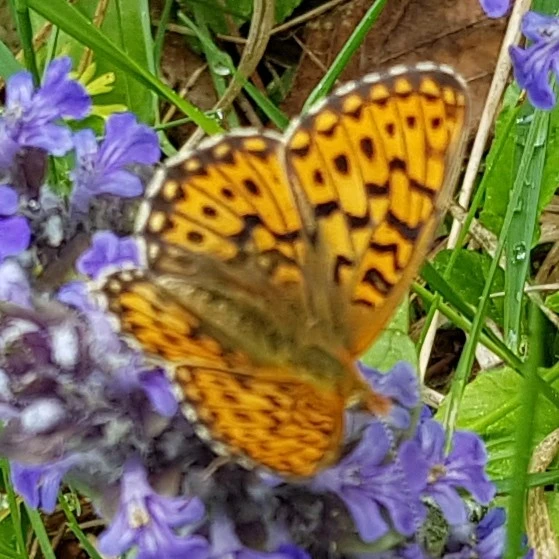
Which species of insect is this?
Boloria euphrosyne (also Clossiana euphrosyne)
